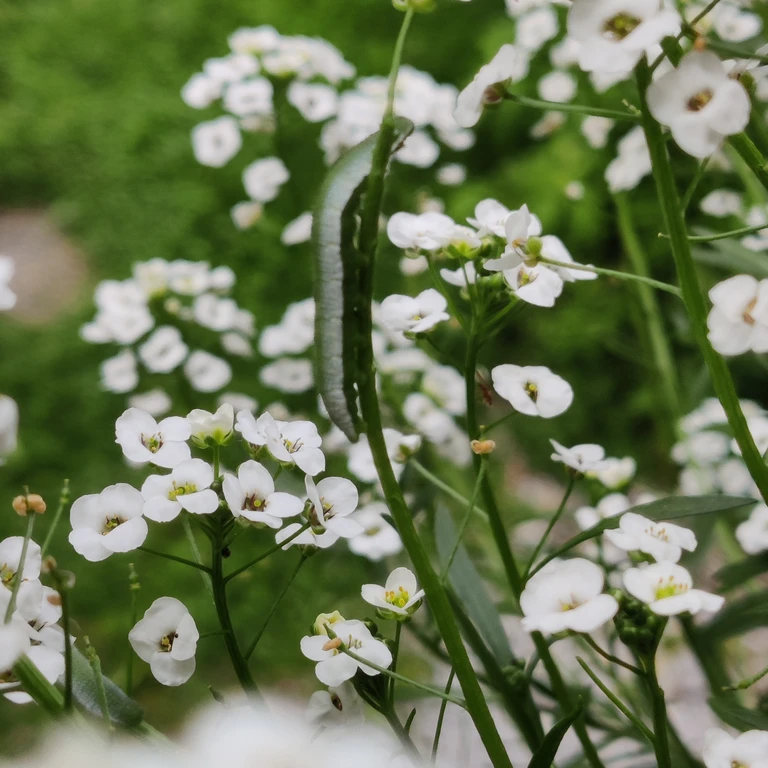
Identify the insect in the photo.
Anthocharis cardamines
